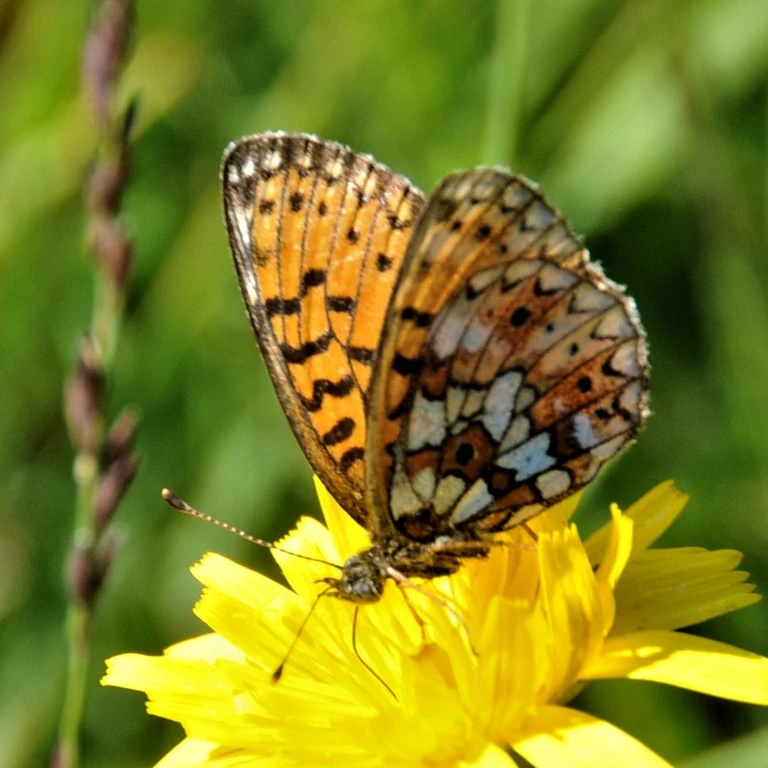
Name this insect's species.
Boloria selene
